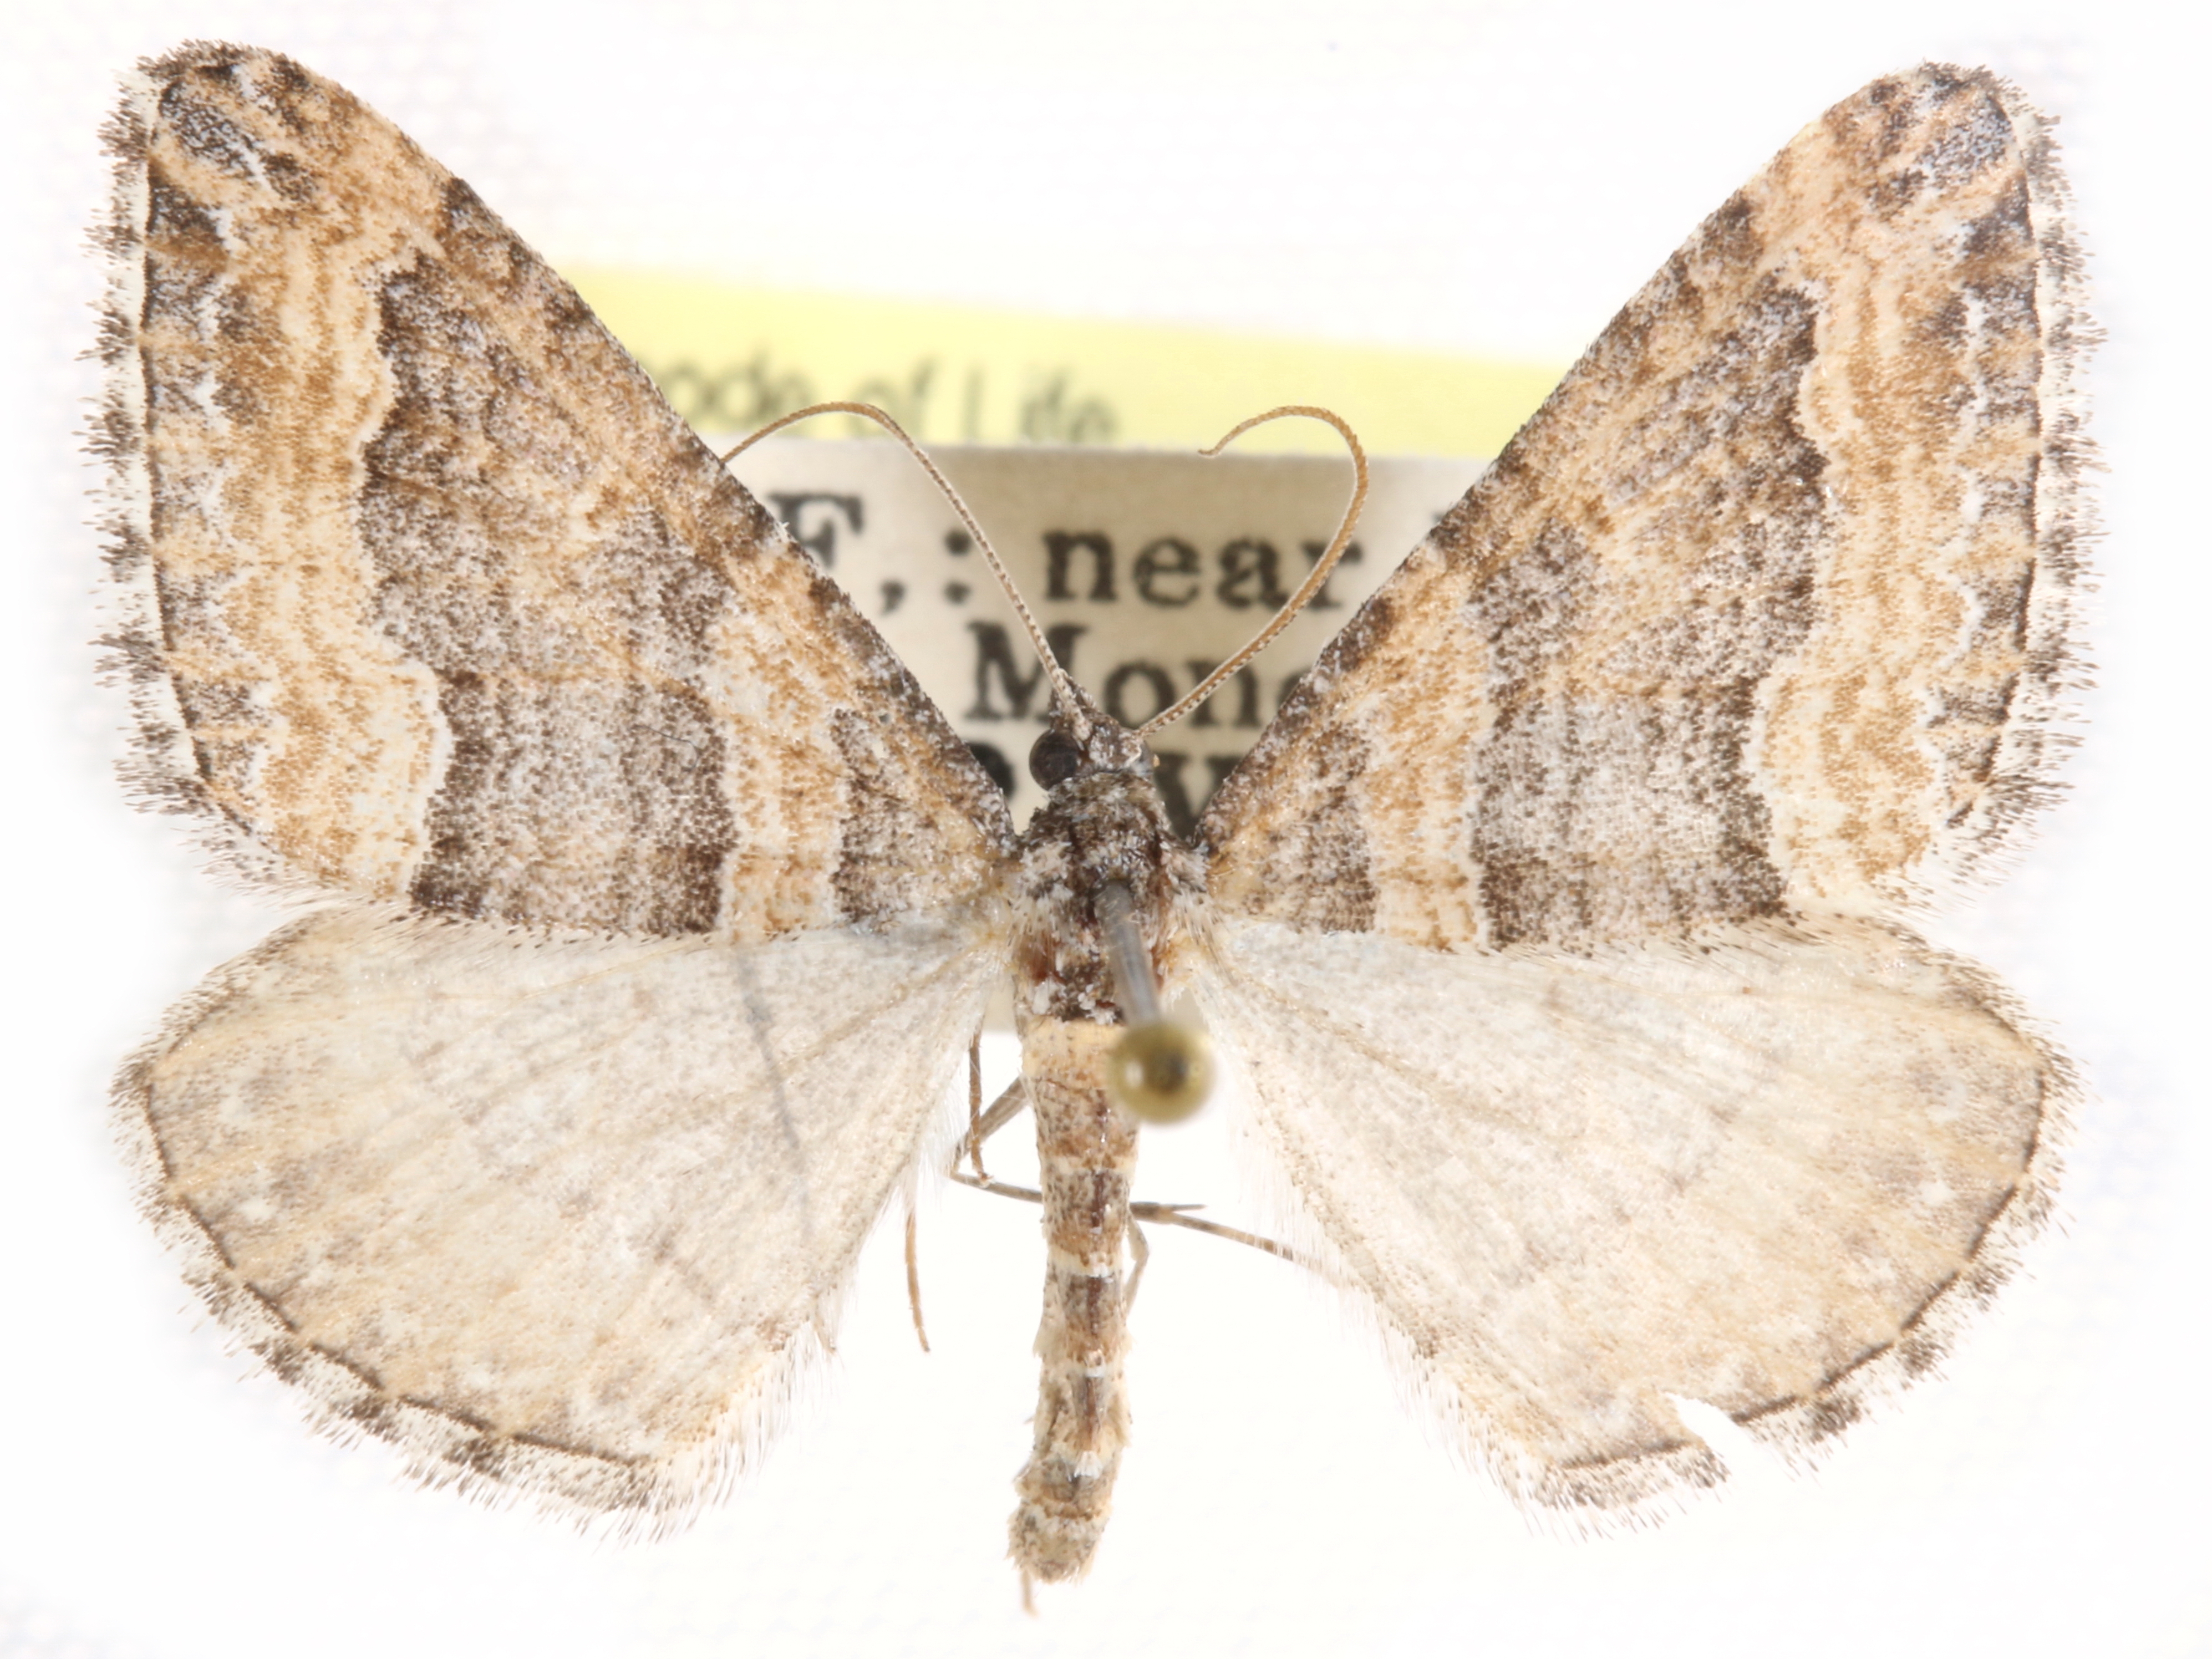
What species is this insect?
Perizoma custodiata
